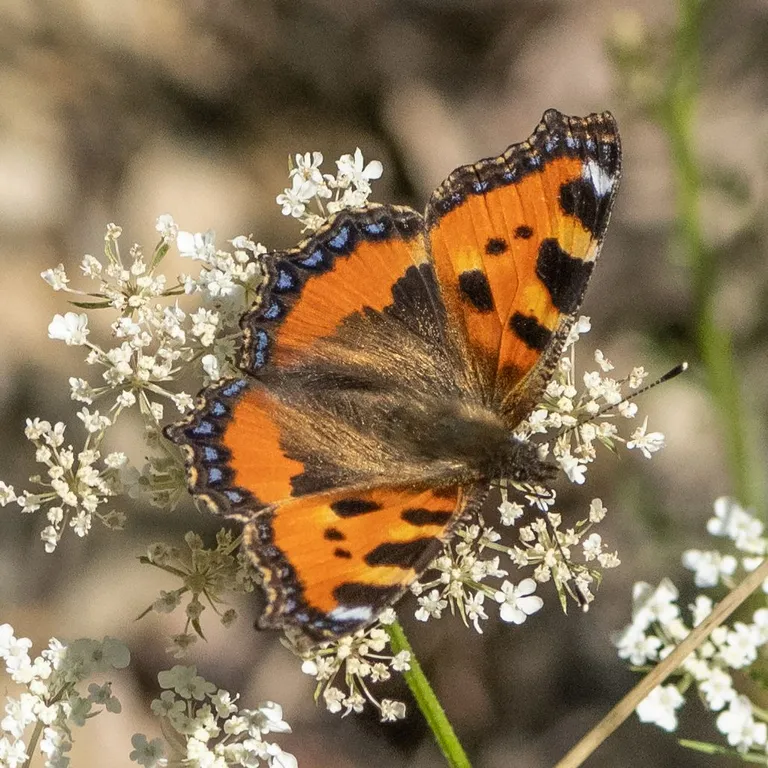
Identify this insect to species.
Aglais urticae
